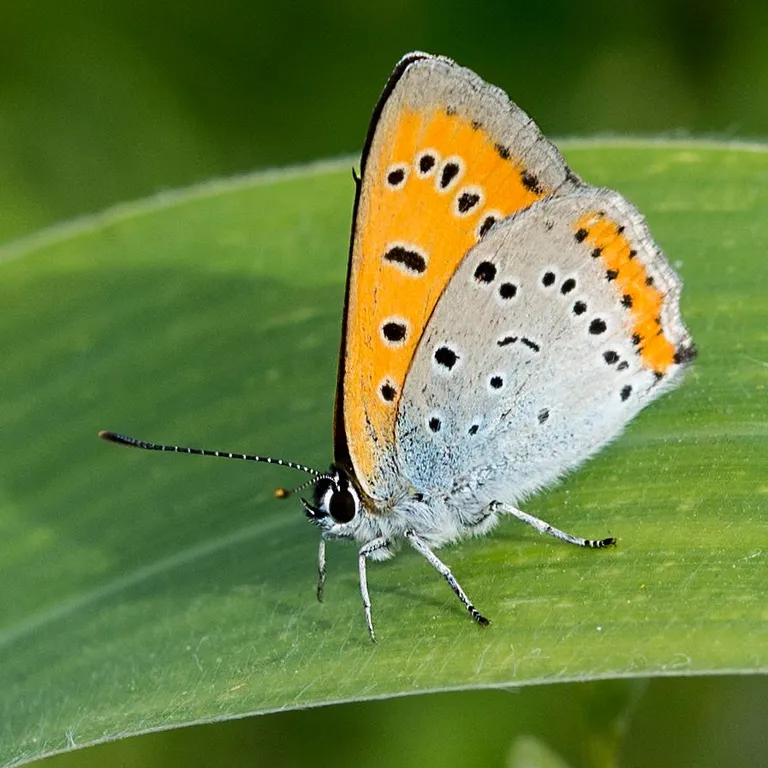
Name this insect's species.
Lycaena dispar
